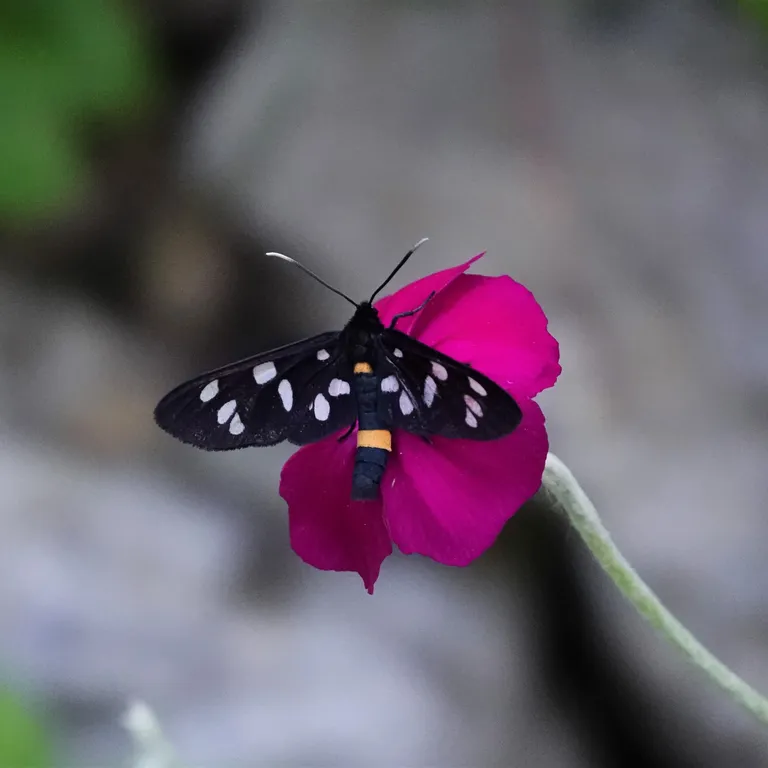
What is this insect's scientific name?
Amata phegea
